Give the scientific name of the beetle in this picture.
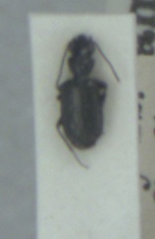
Syntomus foveatus
